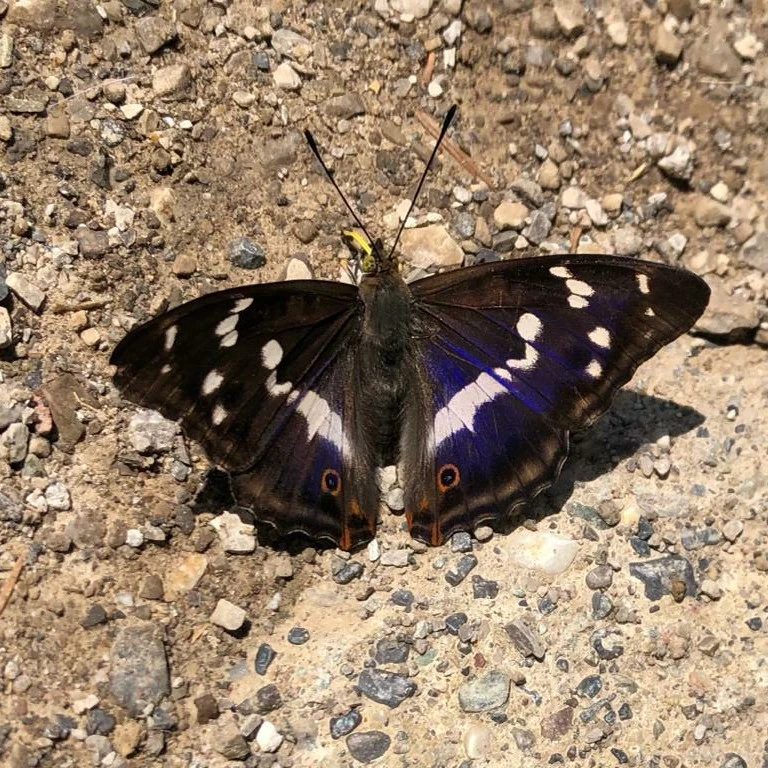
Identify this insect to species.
Apatura iris
